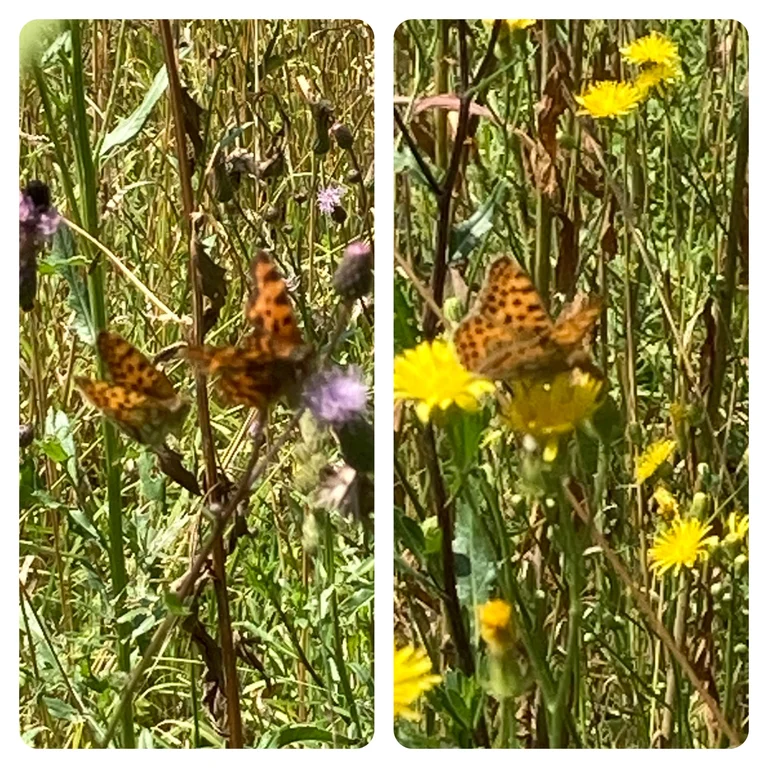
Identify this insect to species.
Issoria lathonia
